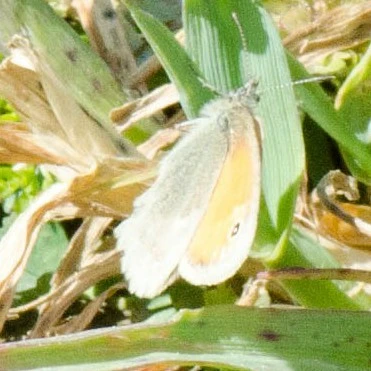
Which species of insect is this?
Coenonympha pamphilus
